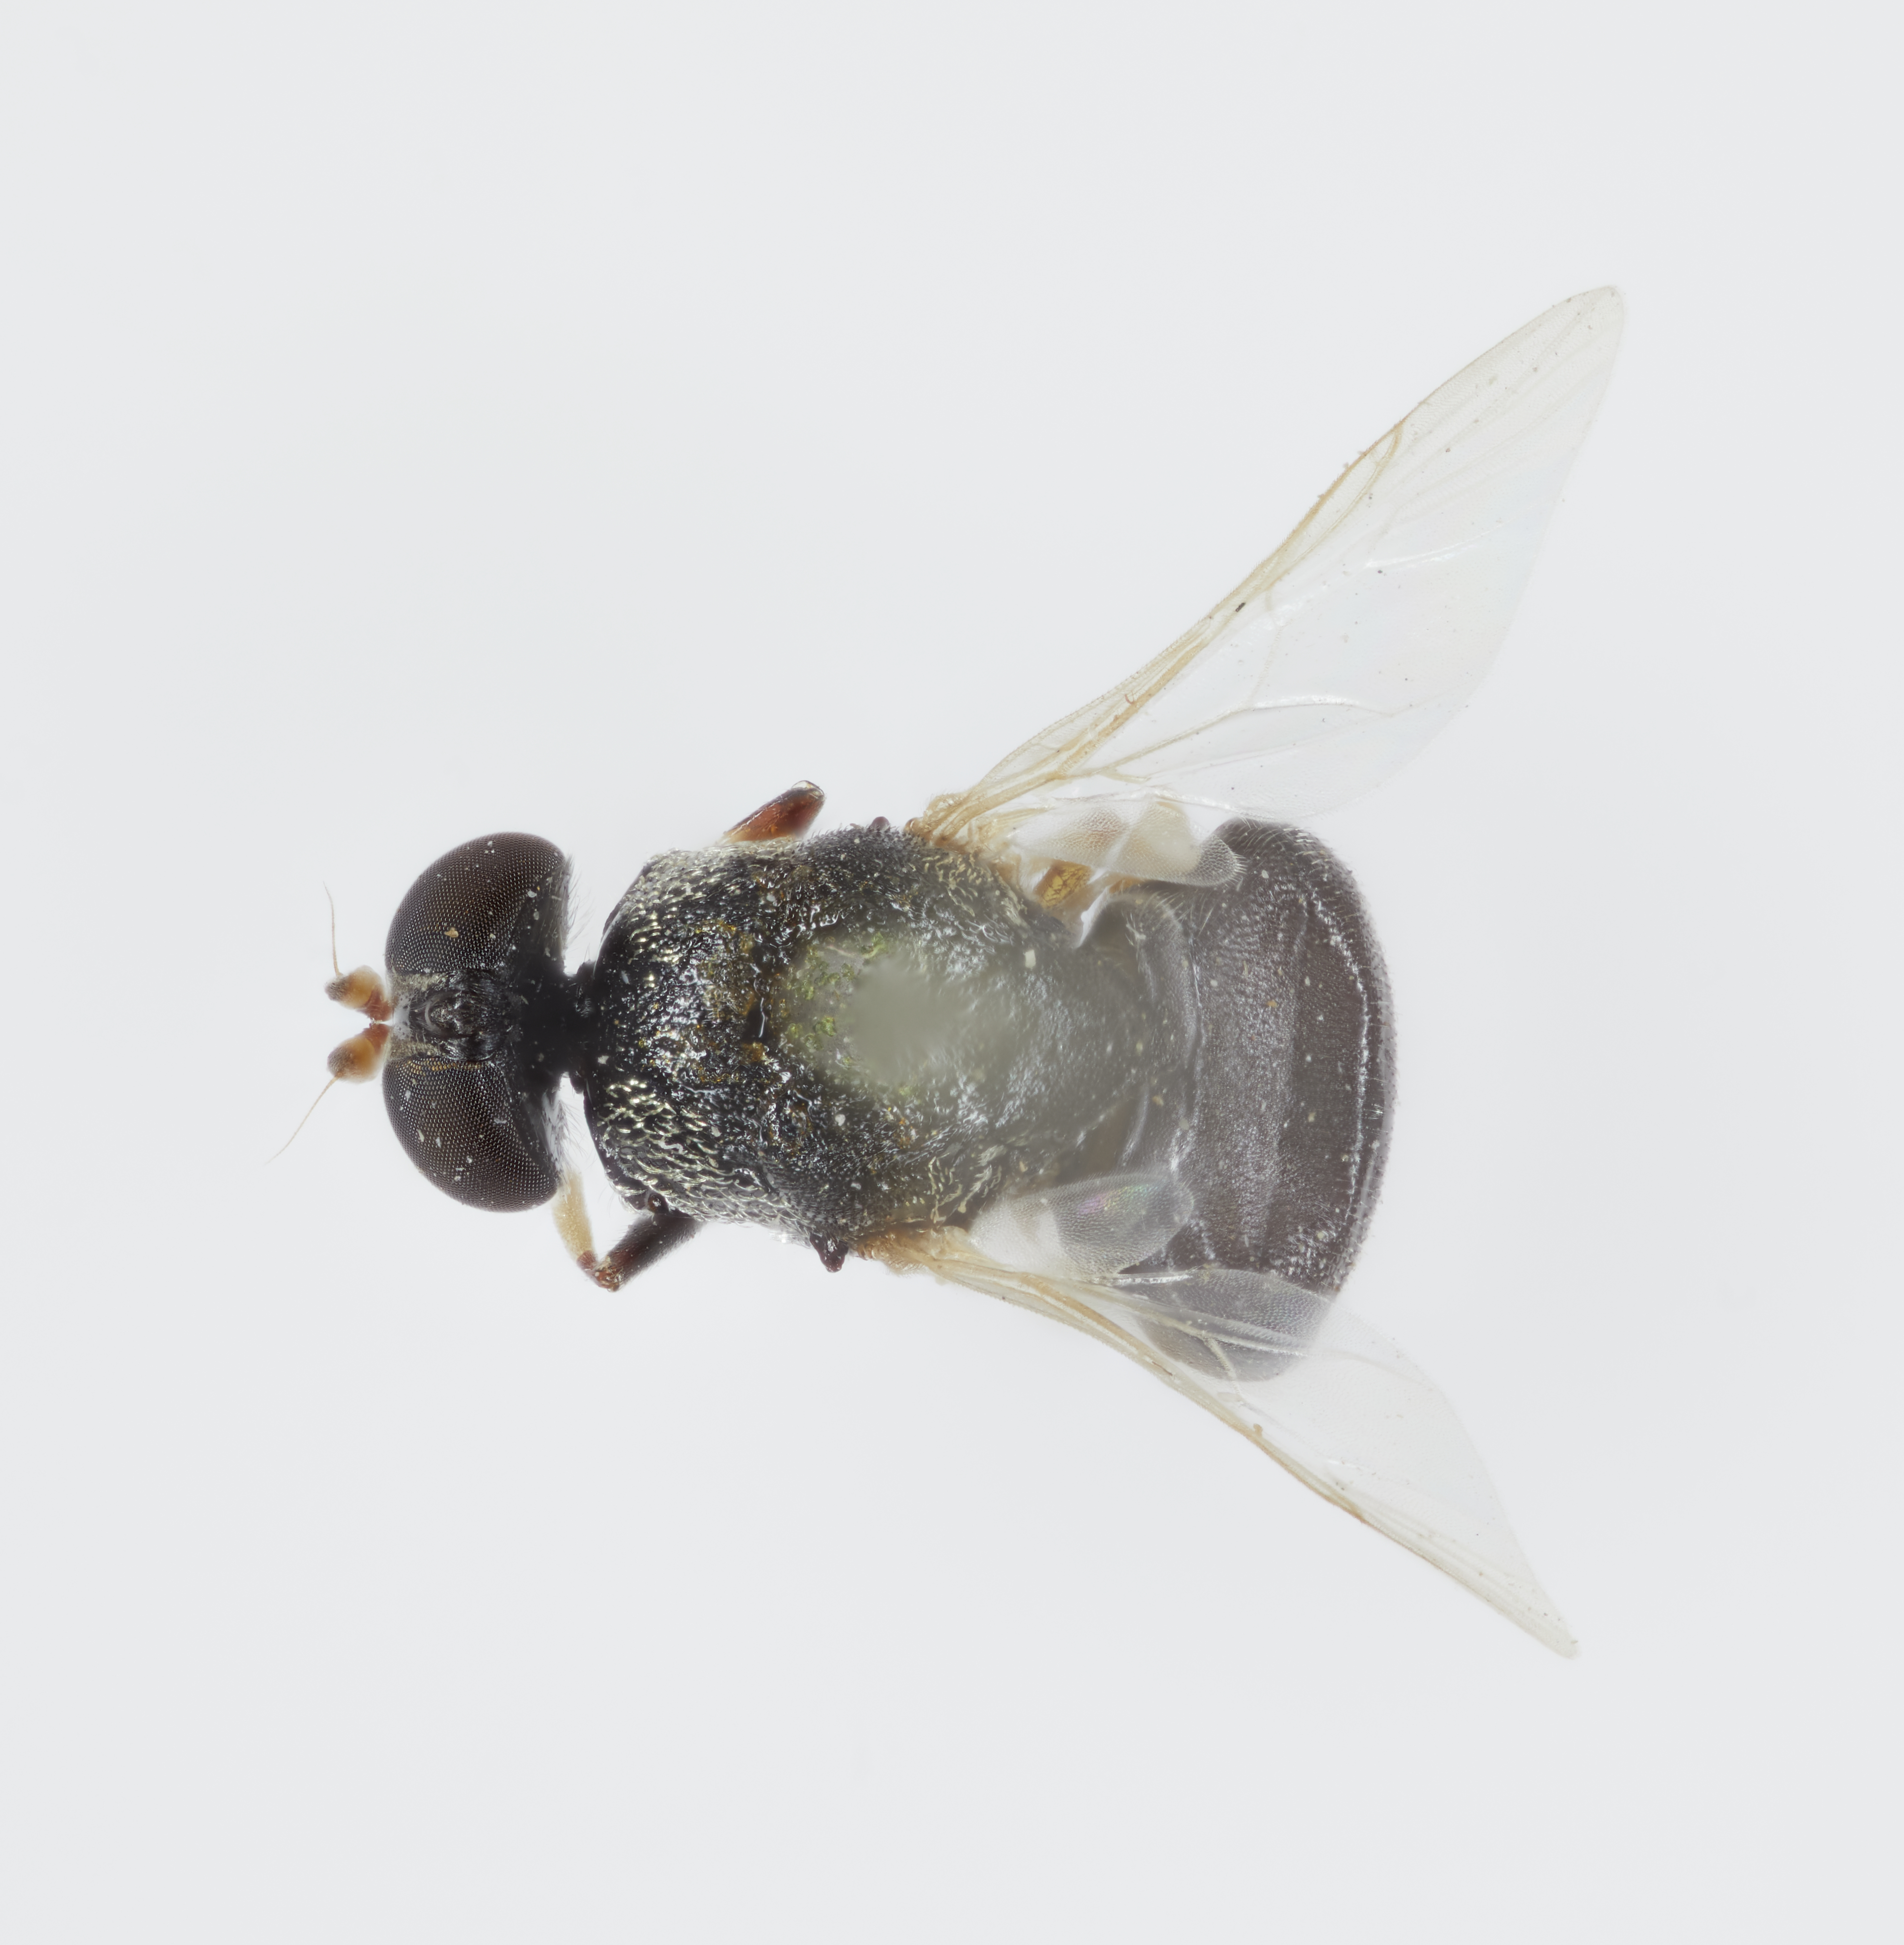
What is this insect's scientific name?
Gowdeyana varipes
